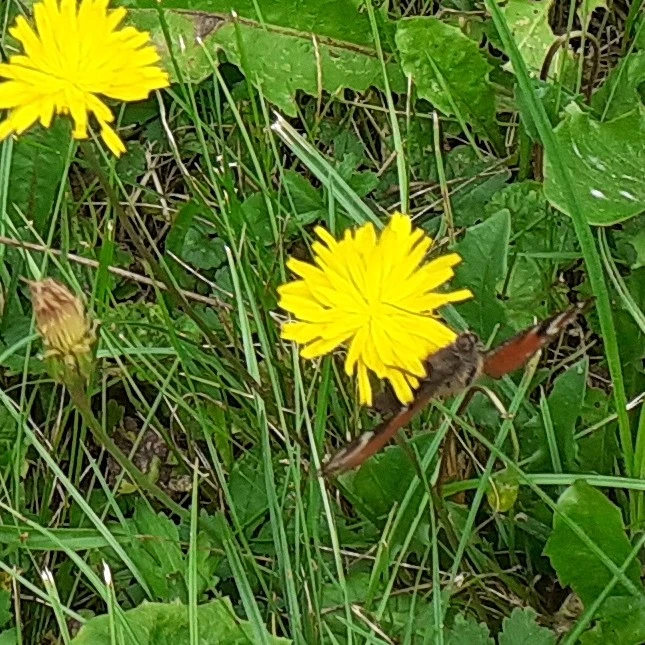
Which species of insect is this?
Aglais io
